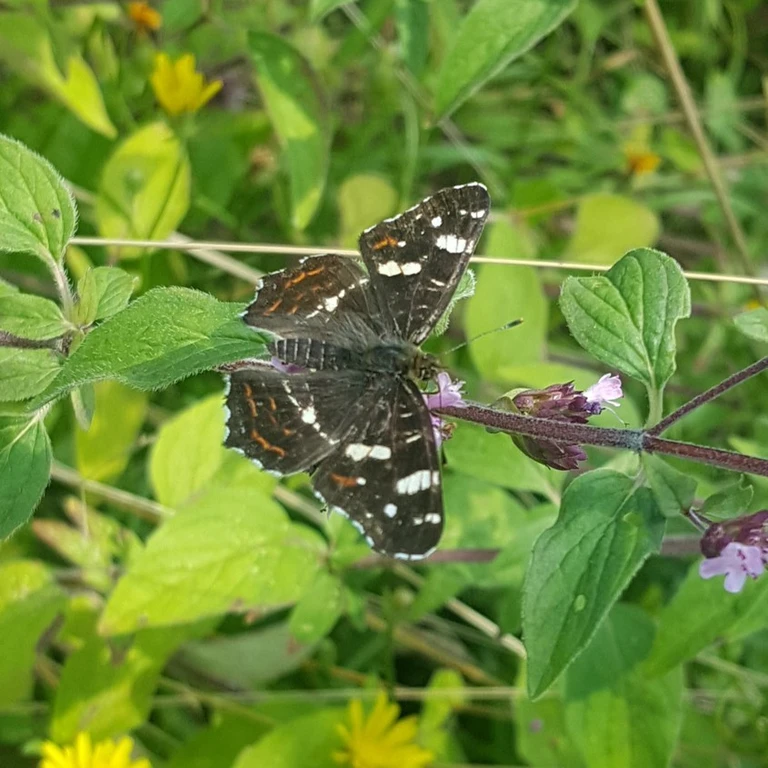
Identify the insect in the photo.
Araschnia levana
